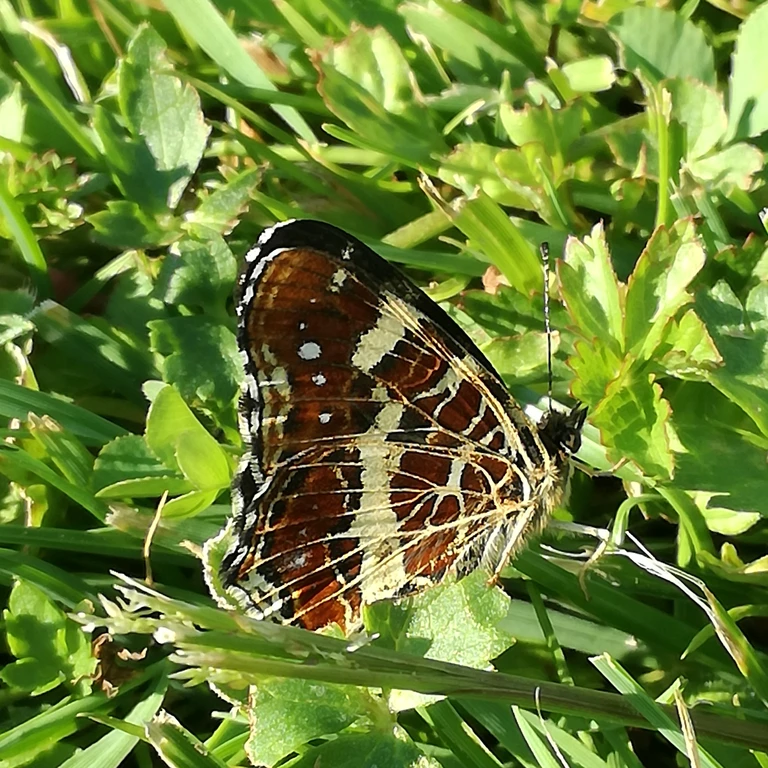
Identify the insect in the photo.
Araschnia levana
